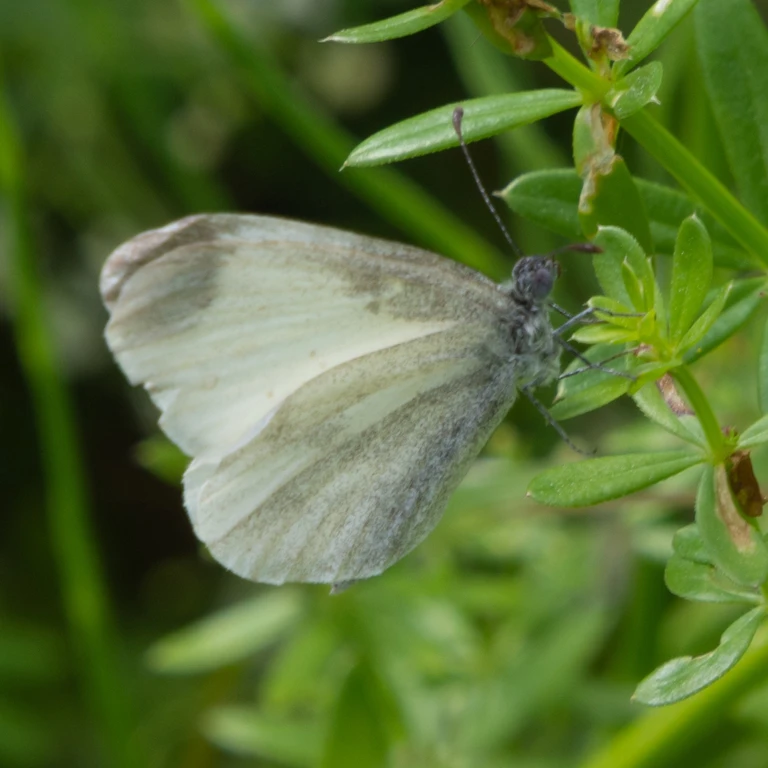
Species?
Leptidea sinapis/juvernica
